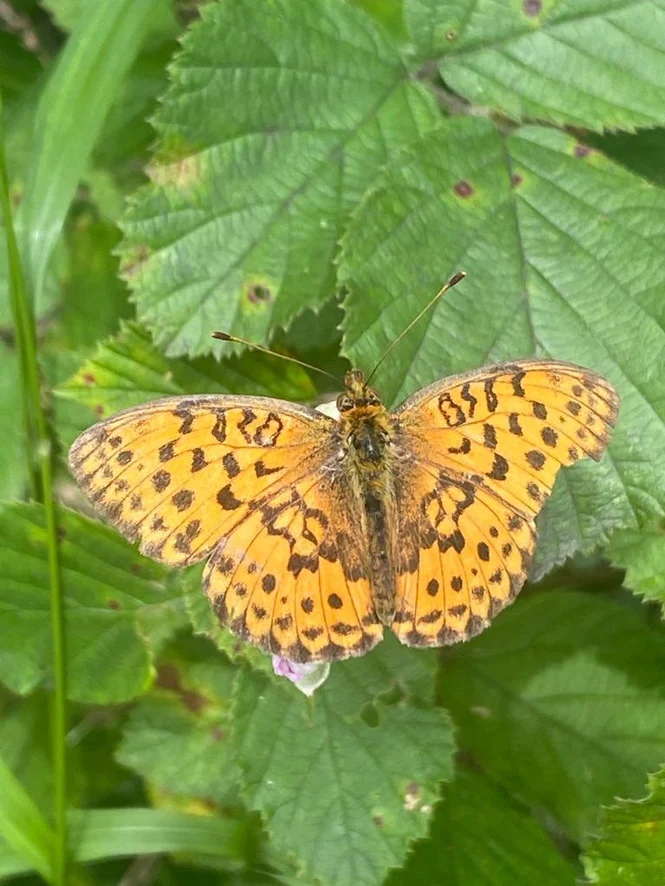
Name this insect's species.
Brenthis daphne
